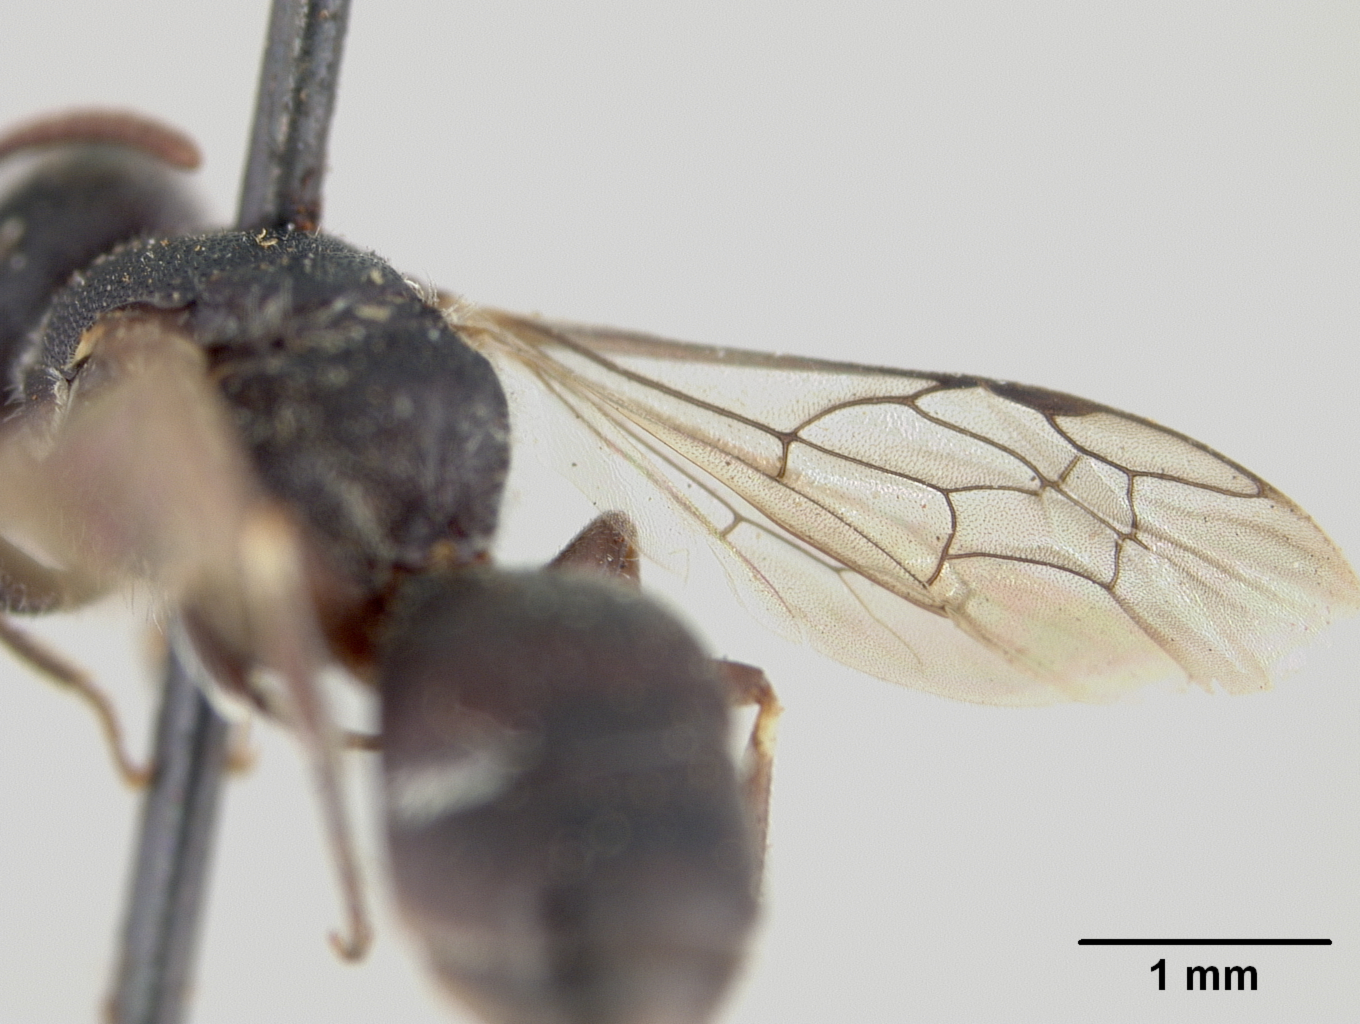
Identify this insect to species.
Hylaeus haygoodi
